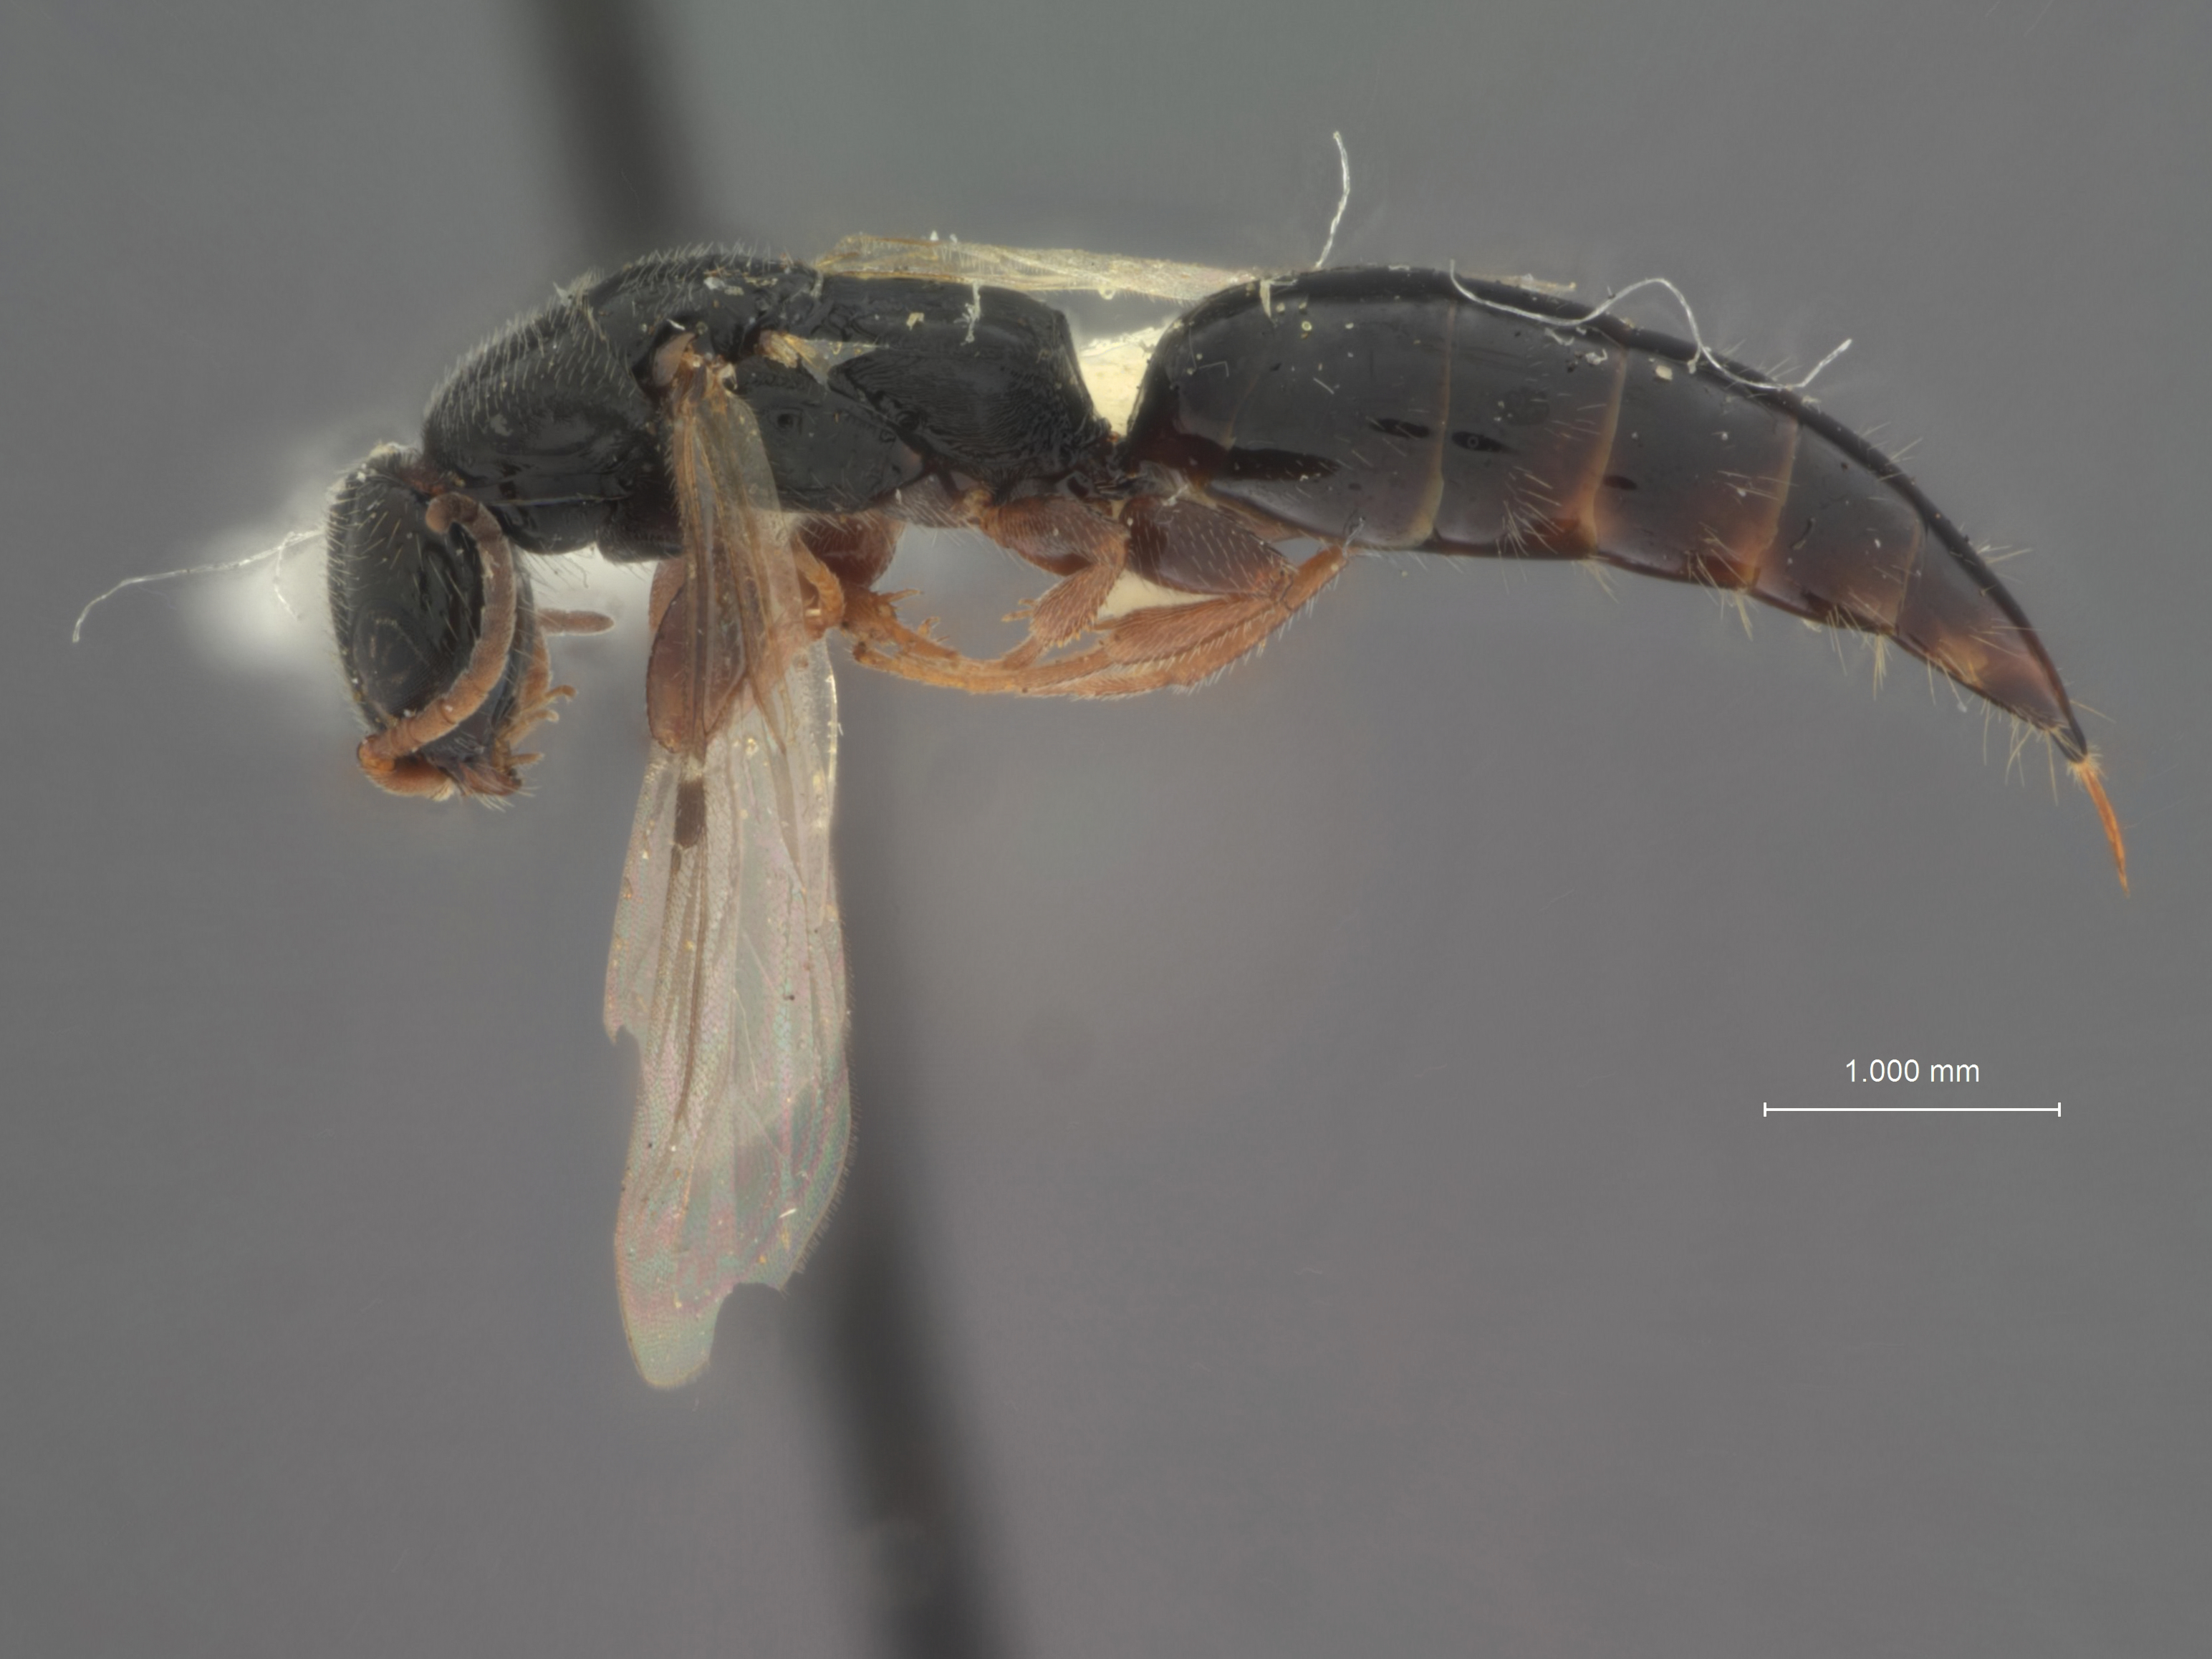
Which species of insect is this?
Epyris corticenus
